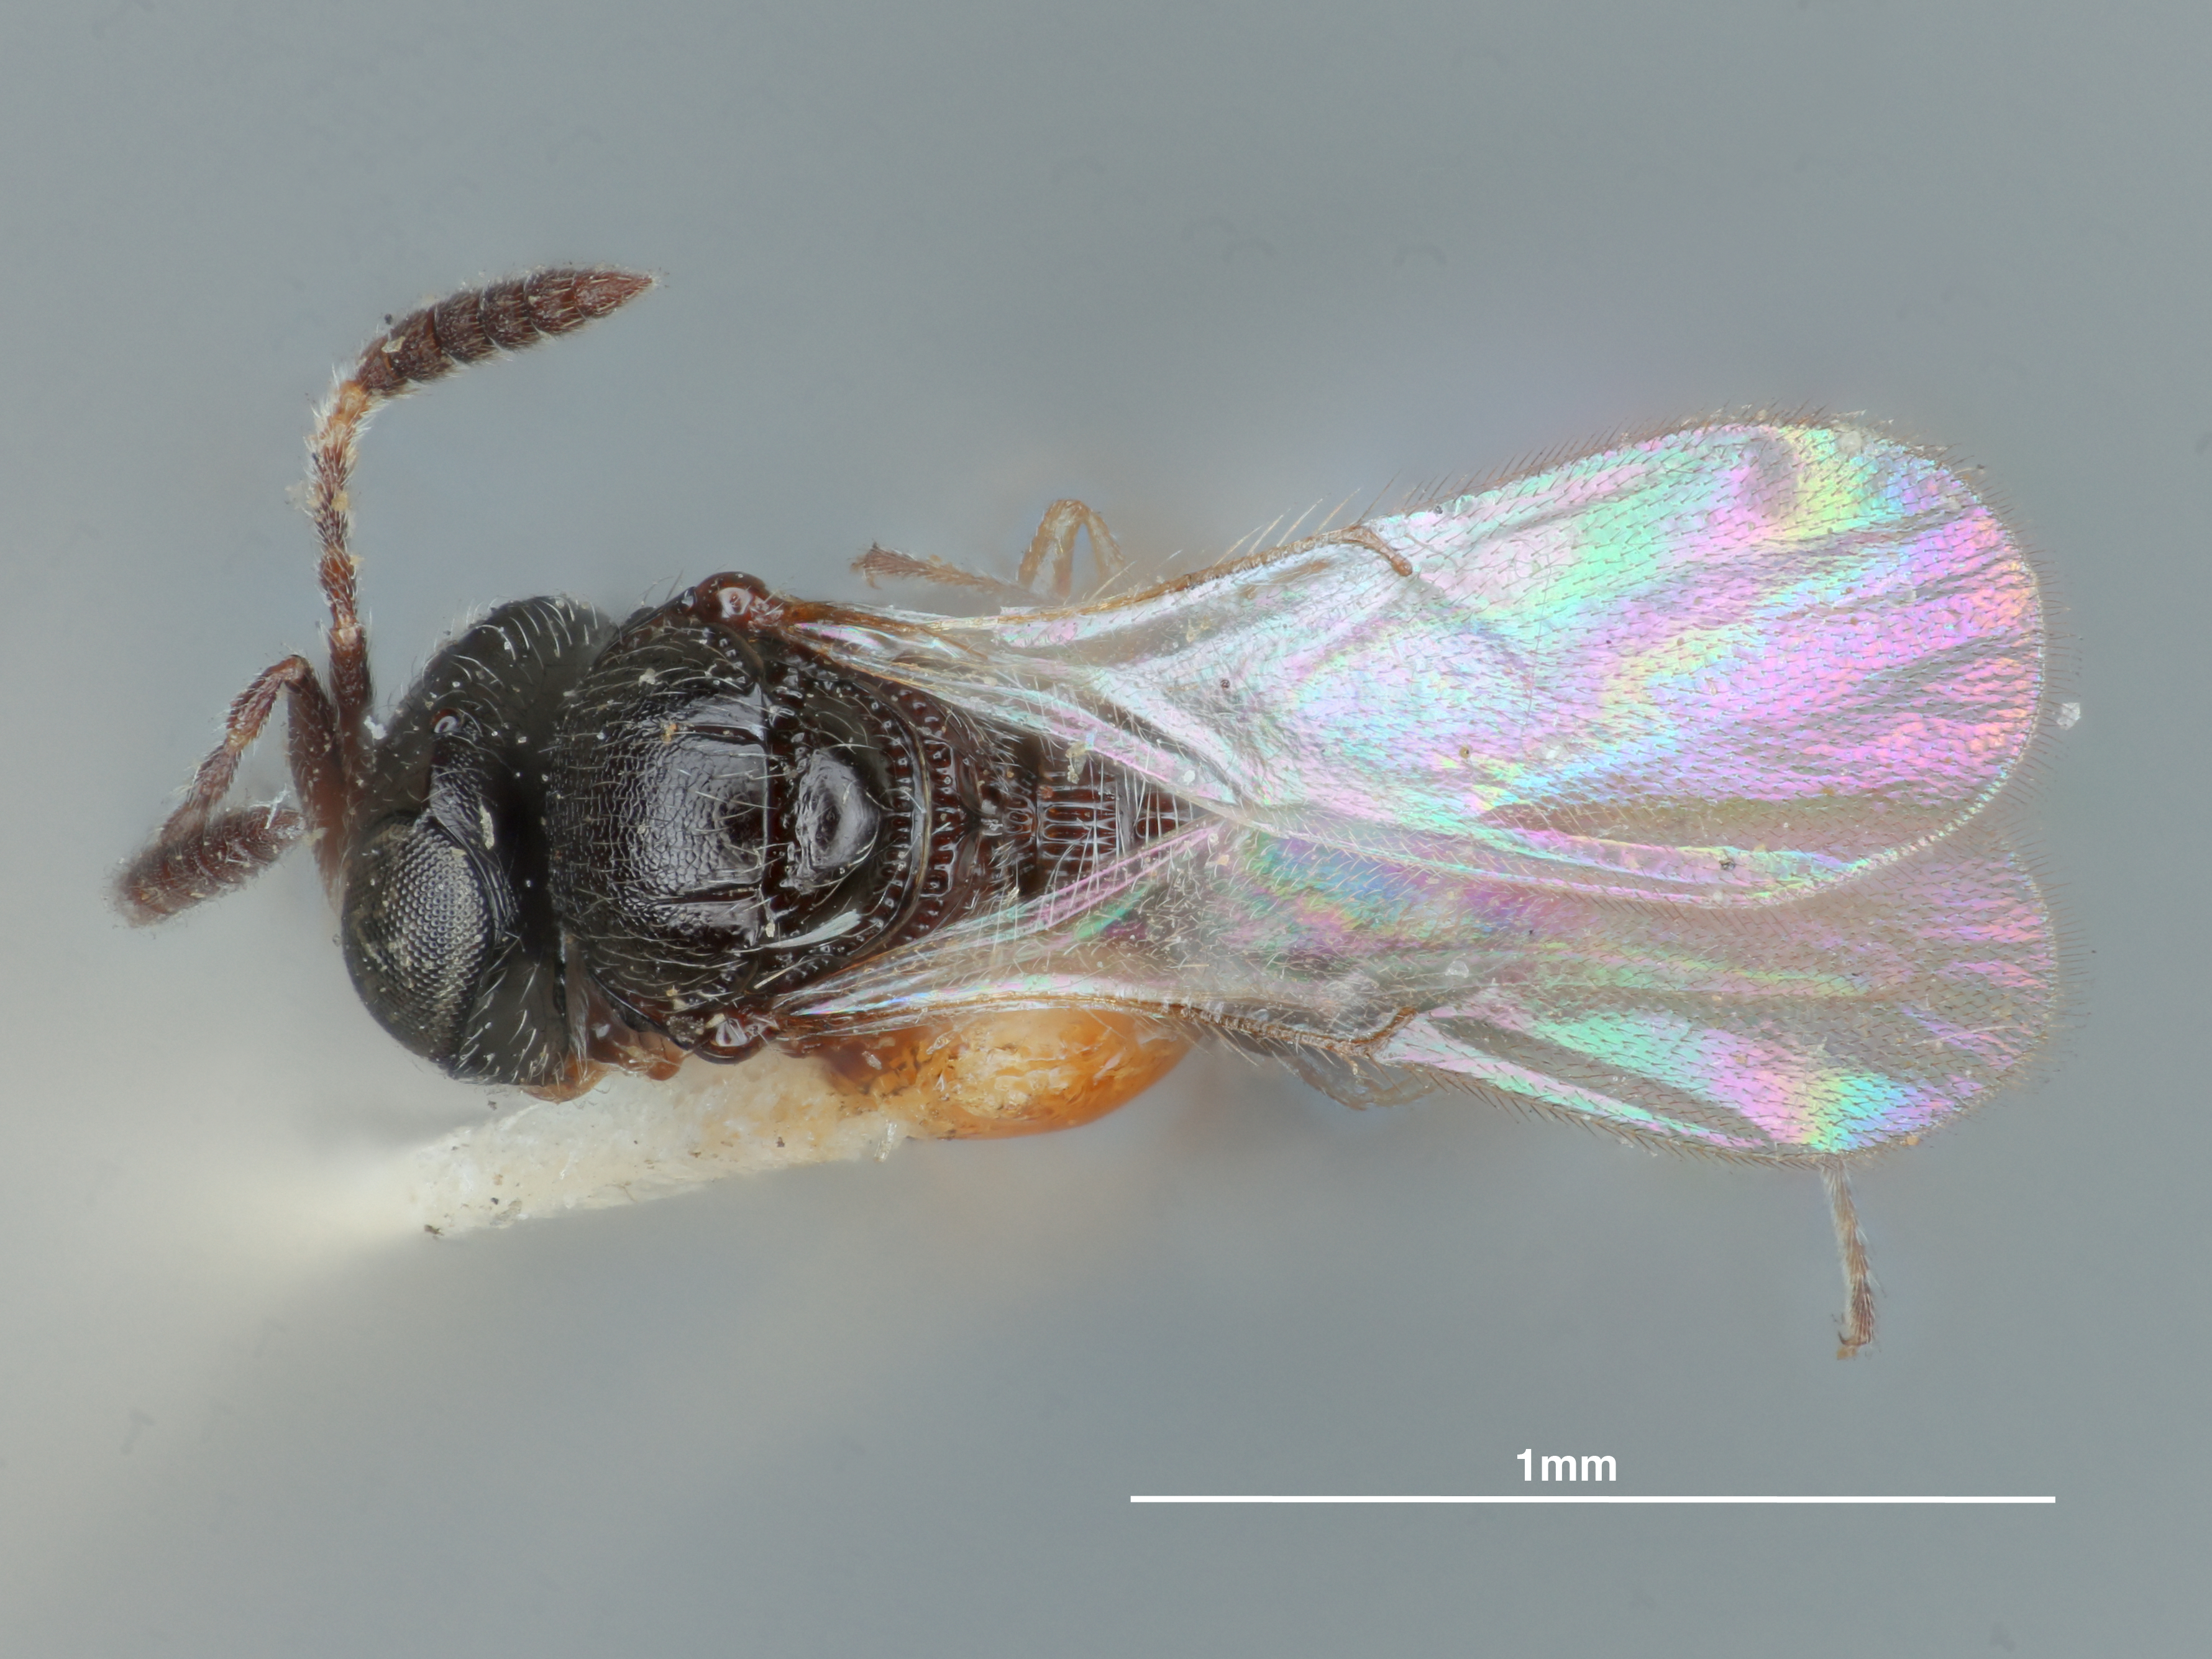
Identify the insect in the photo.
Dissolcus flavipes
